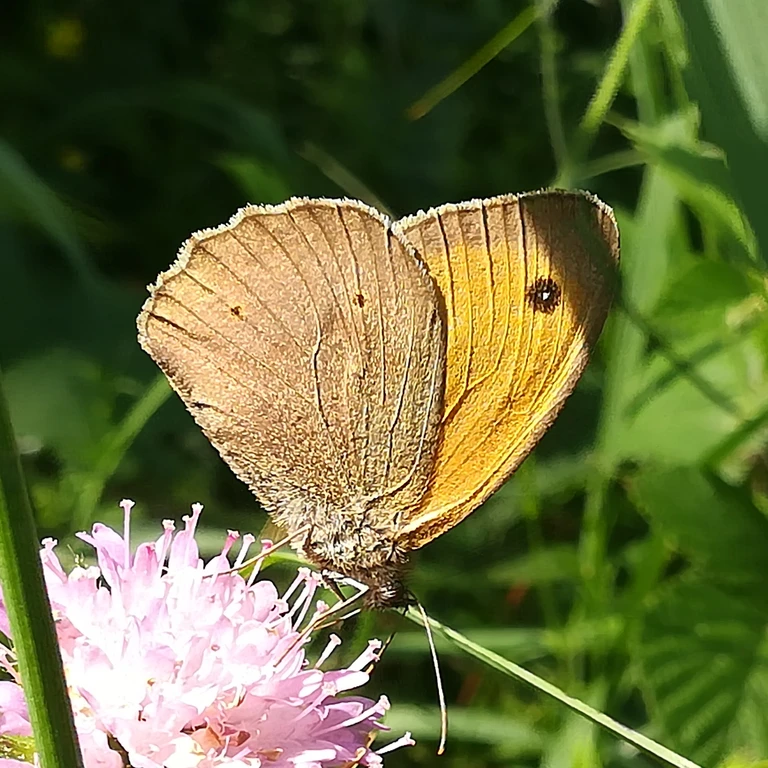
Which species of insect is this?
Maniola jurtina
